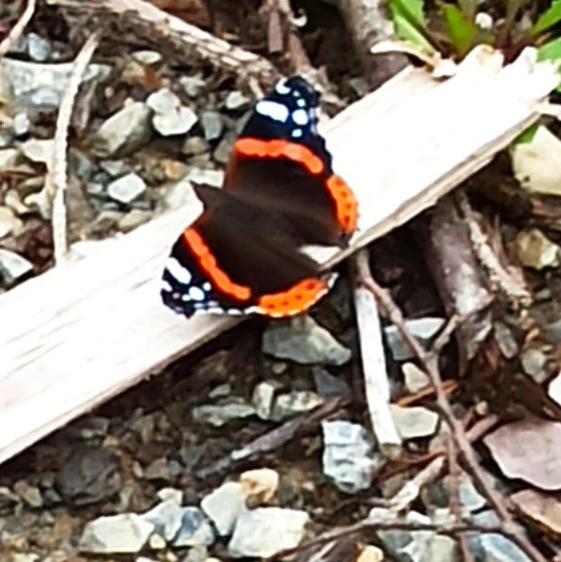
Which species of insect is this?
Vanessa atalanta
